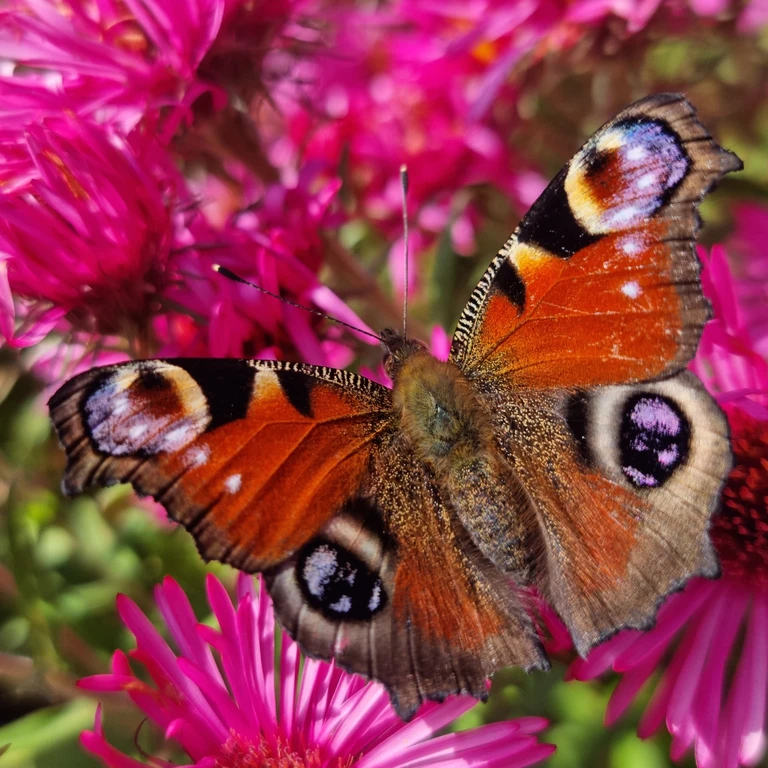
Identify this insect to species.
Aglais io
